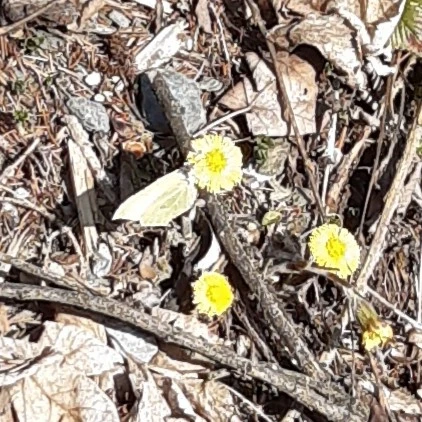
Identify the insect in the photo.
Gonepteryx rhamni
